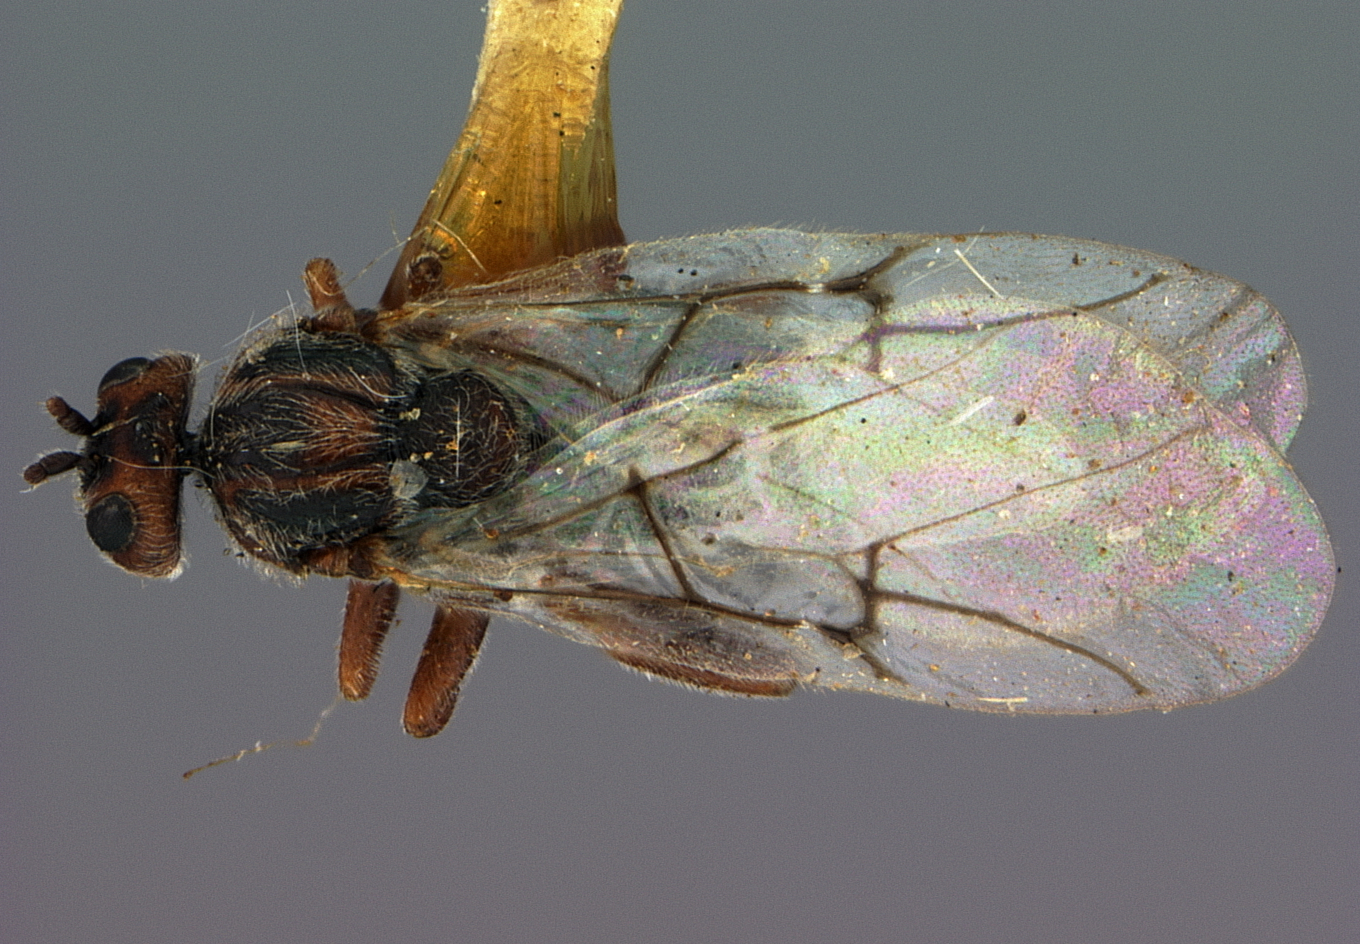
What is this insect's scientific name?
Holcaspis colorado
